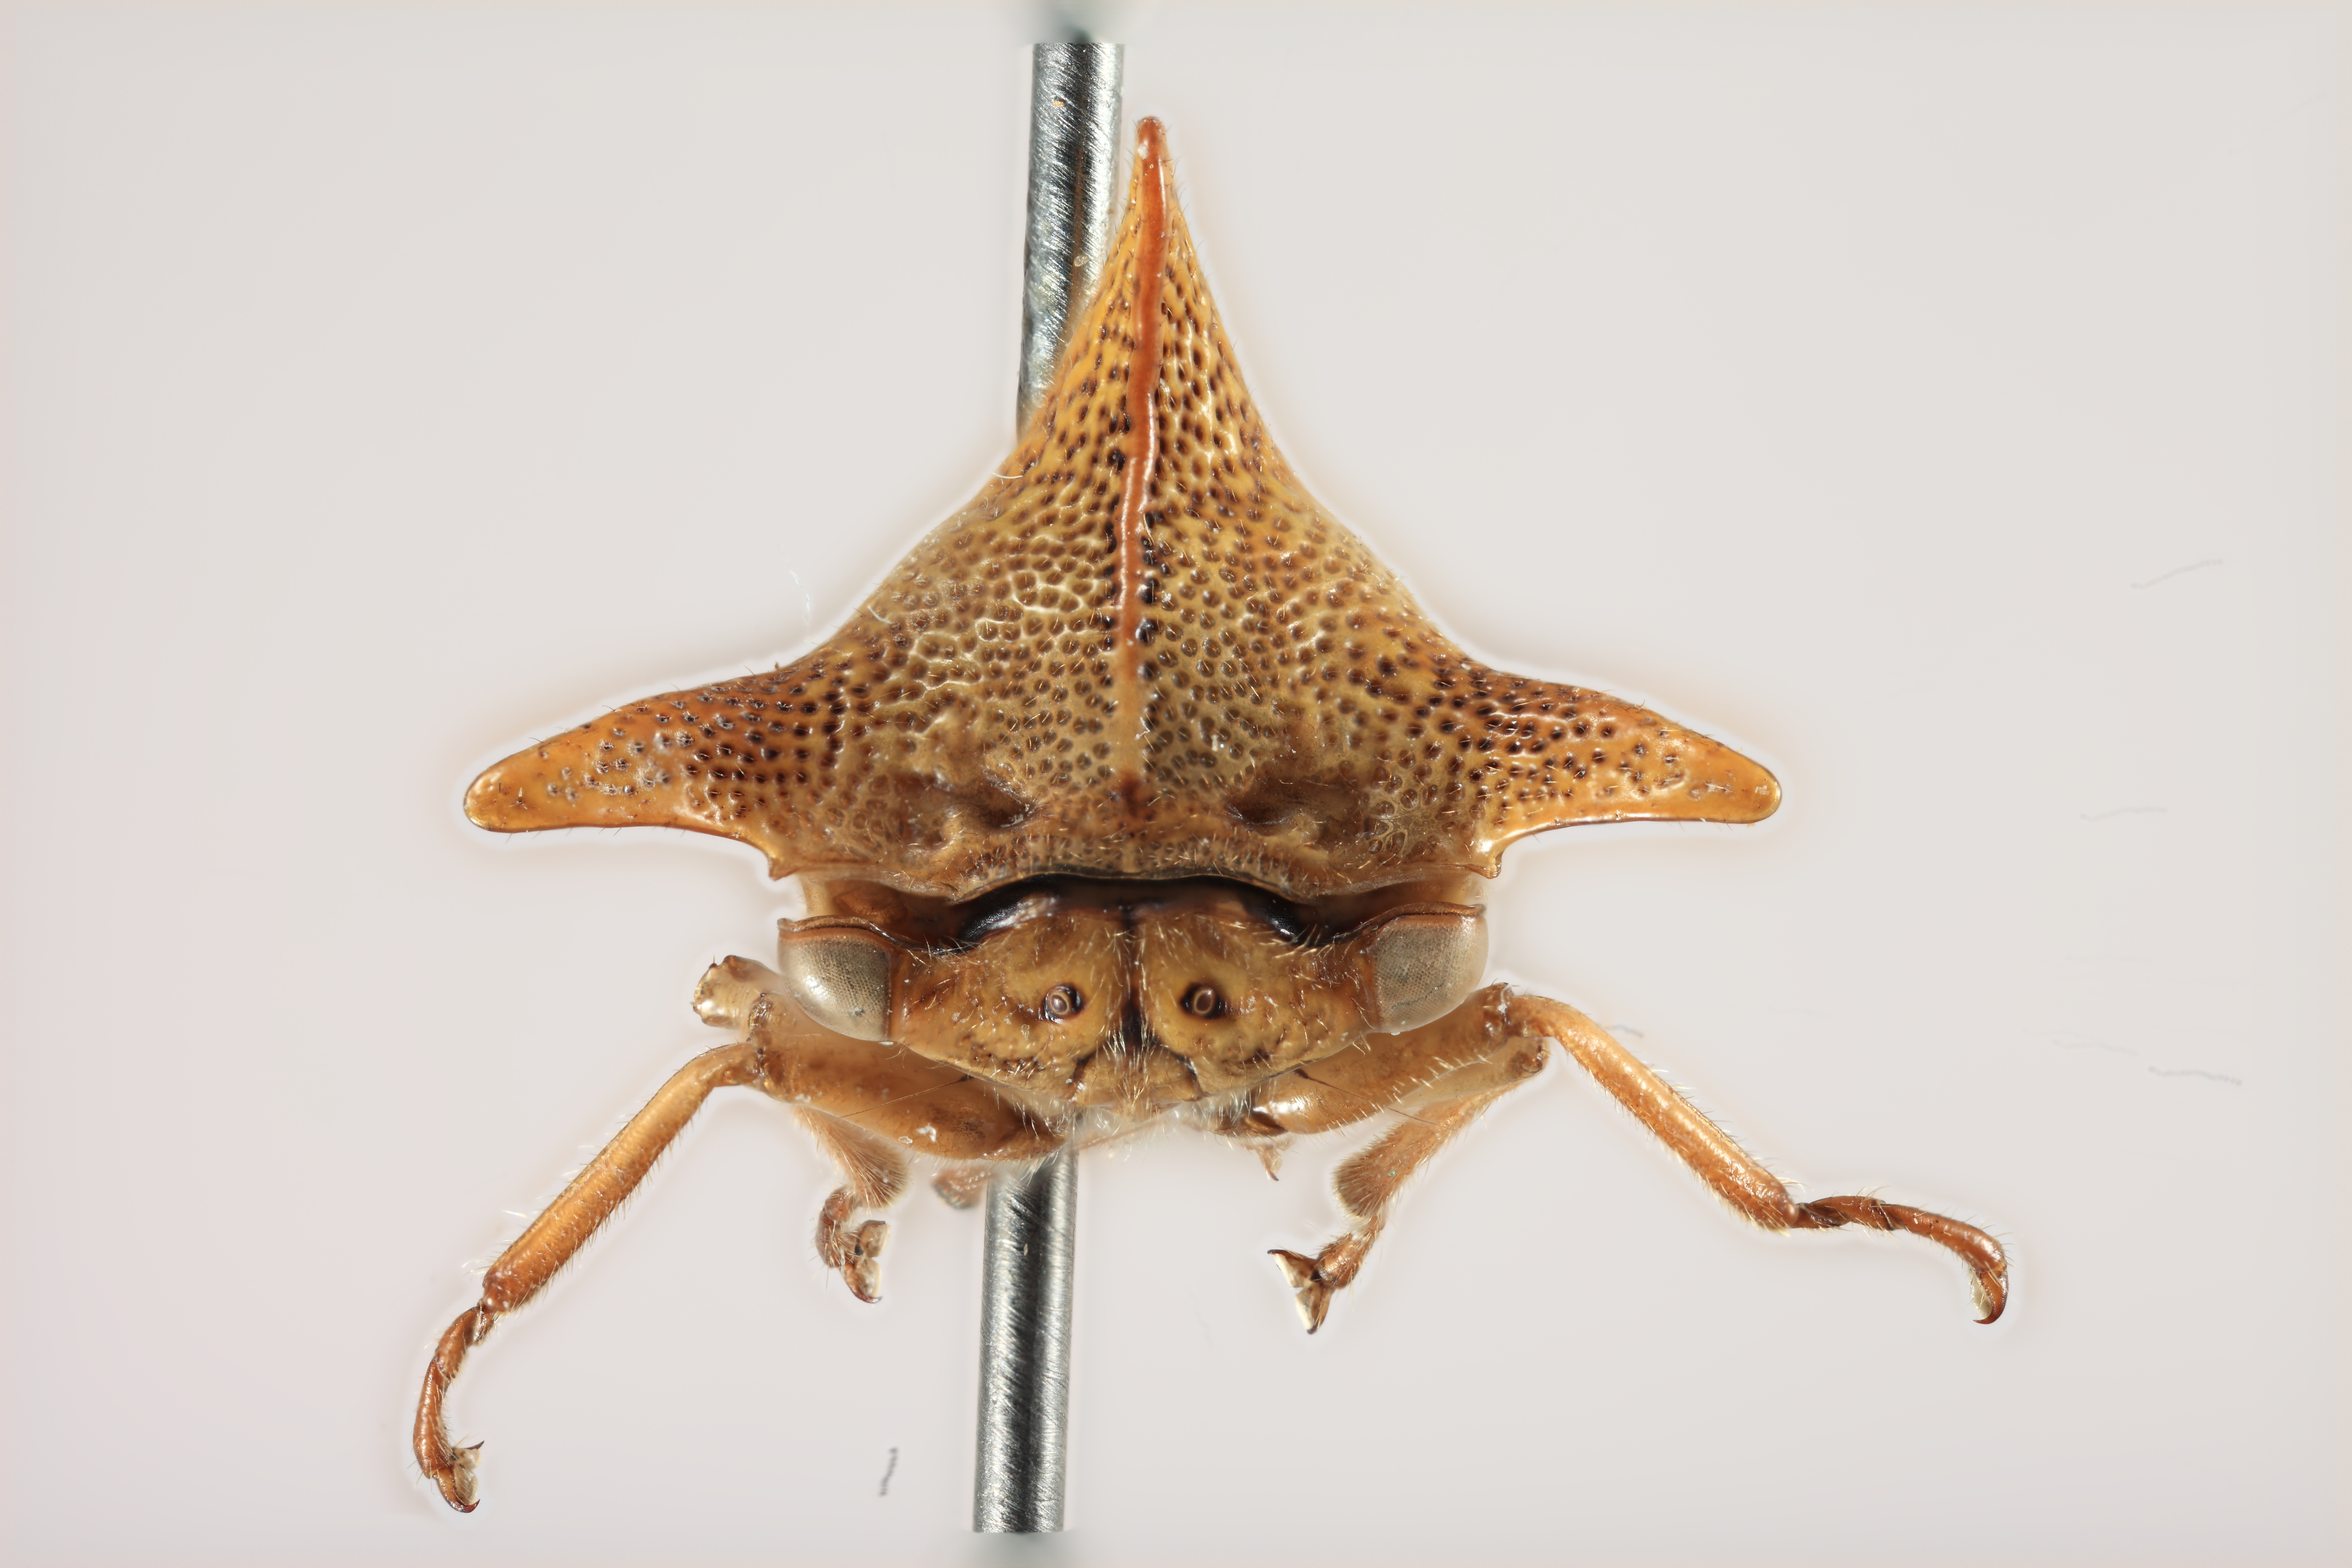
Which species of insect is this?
Alchisme bordoni
